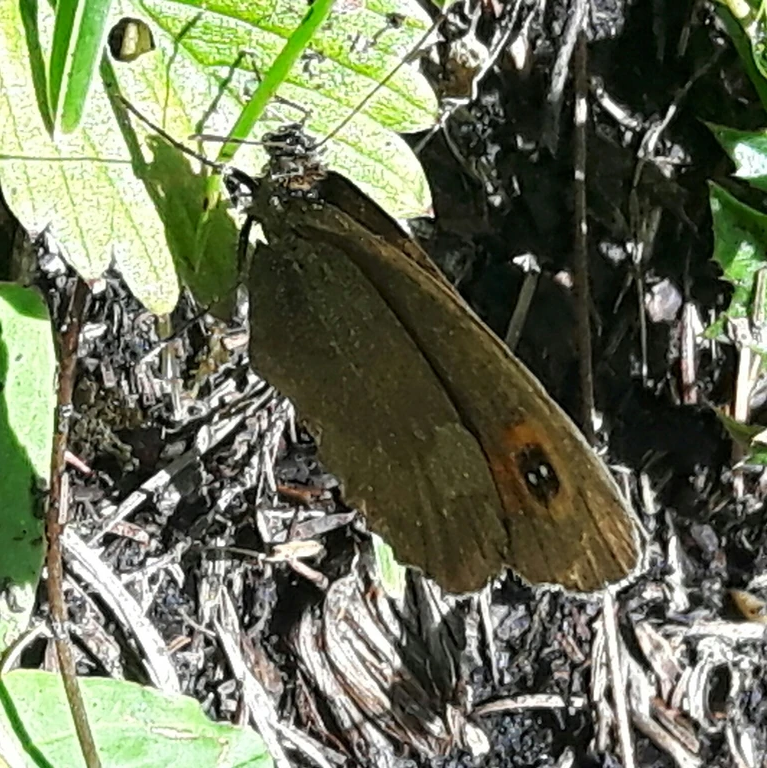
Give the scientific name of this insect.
Erebia aethiops
